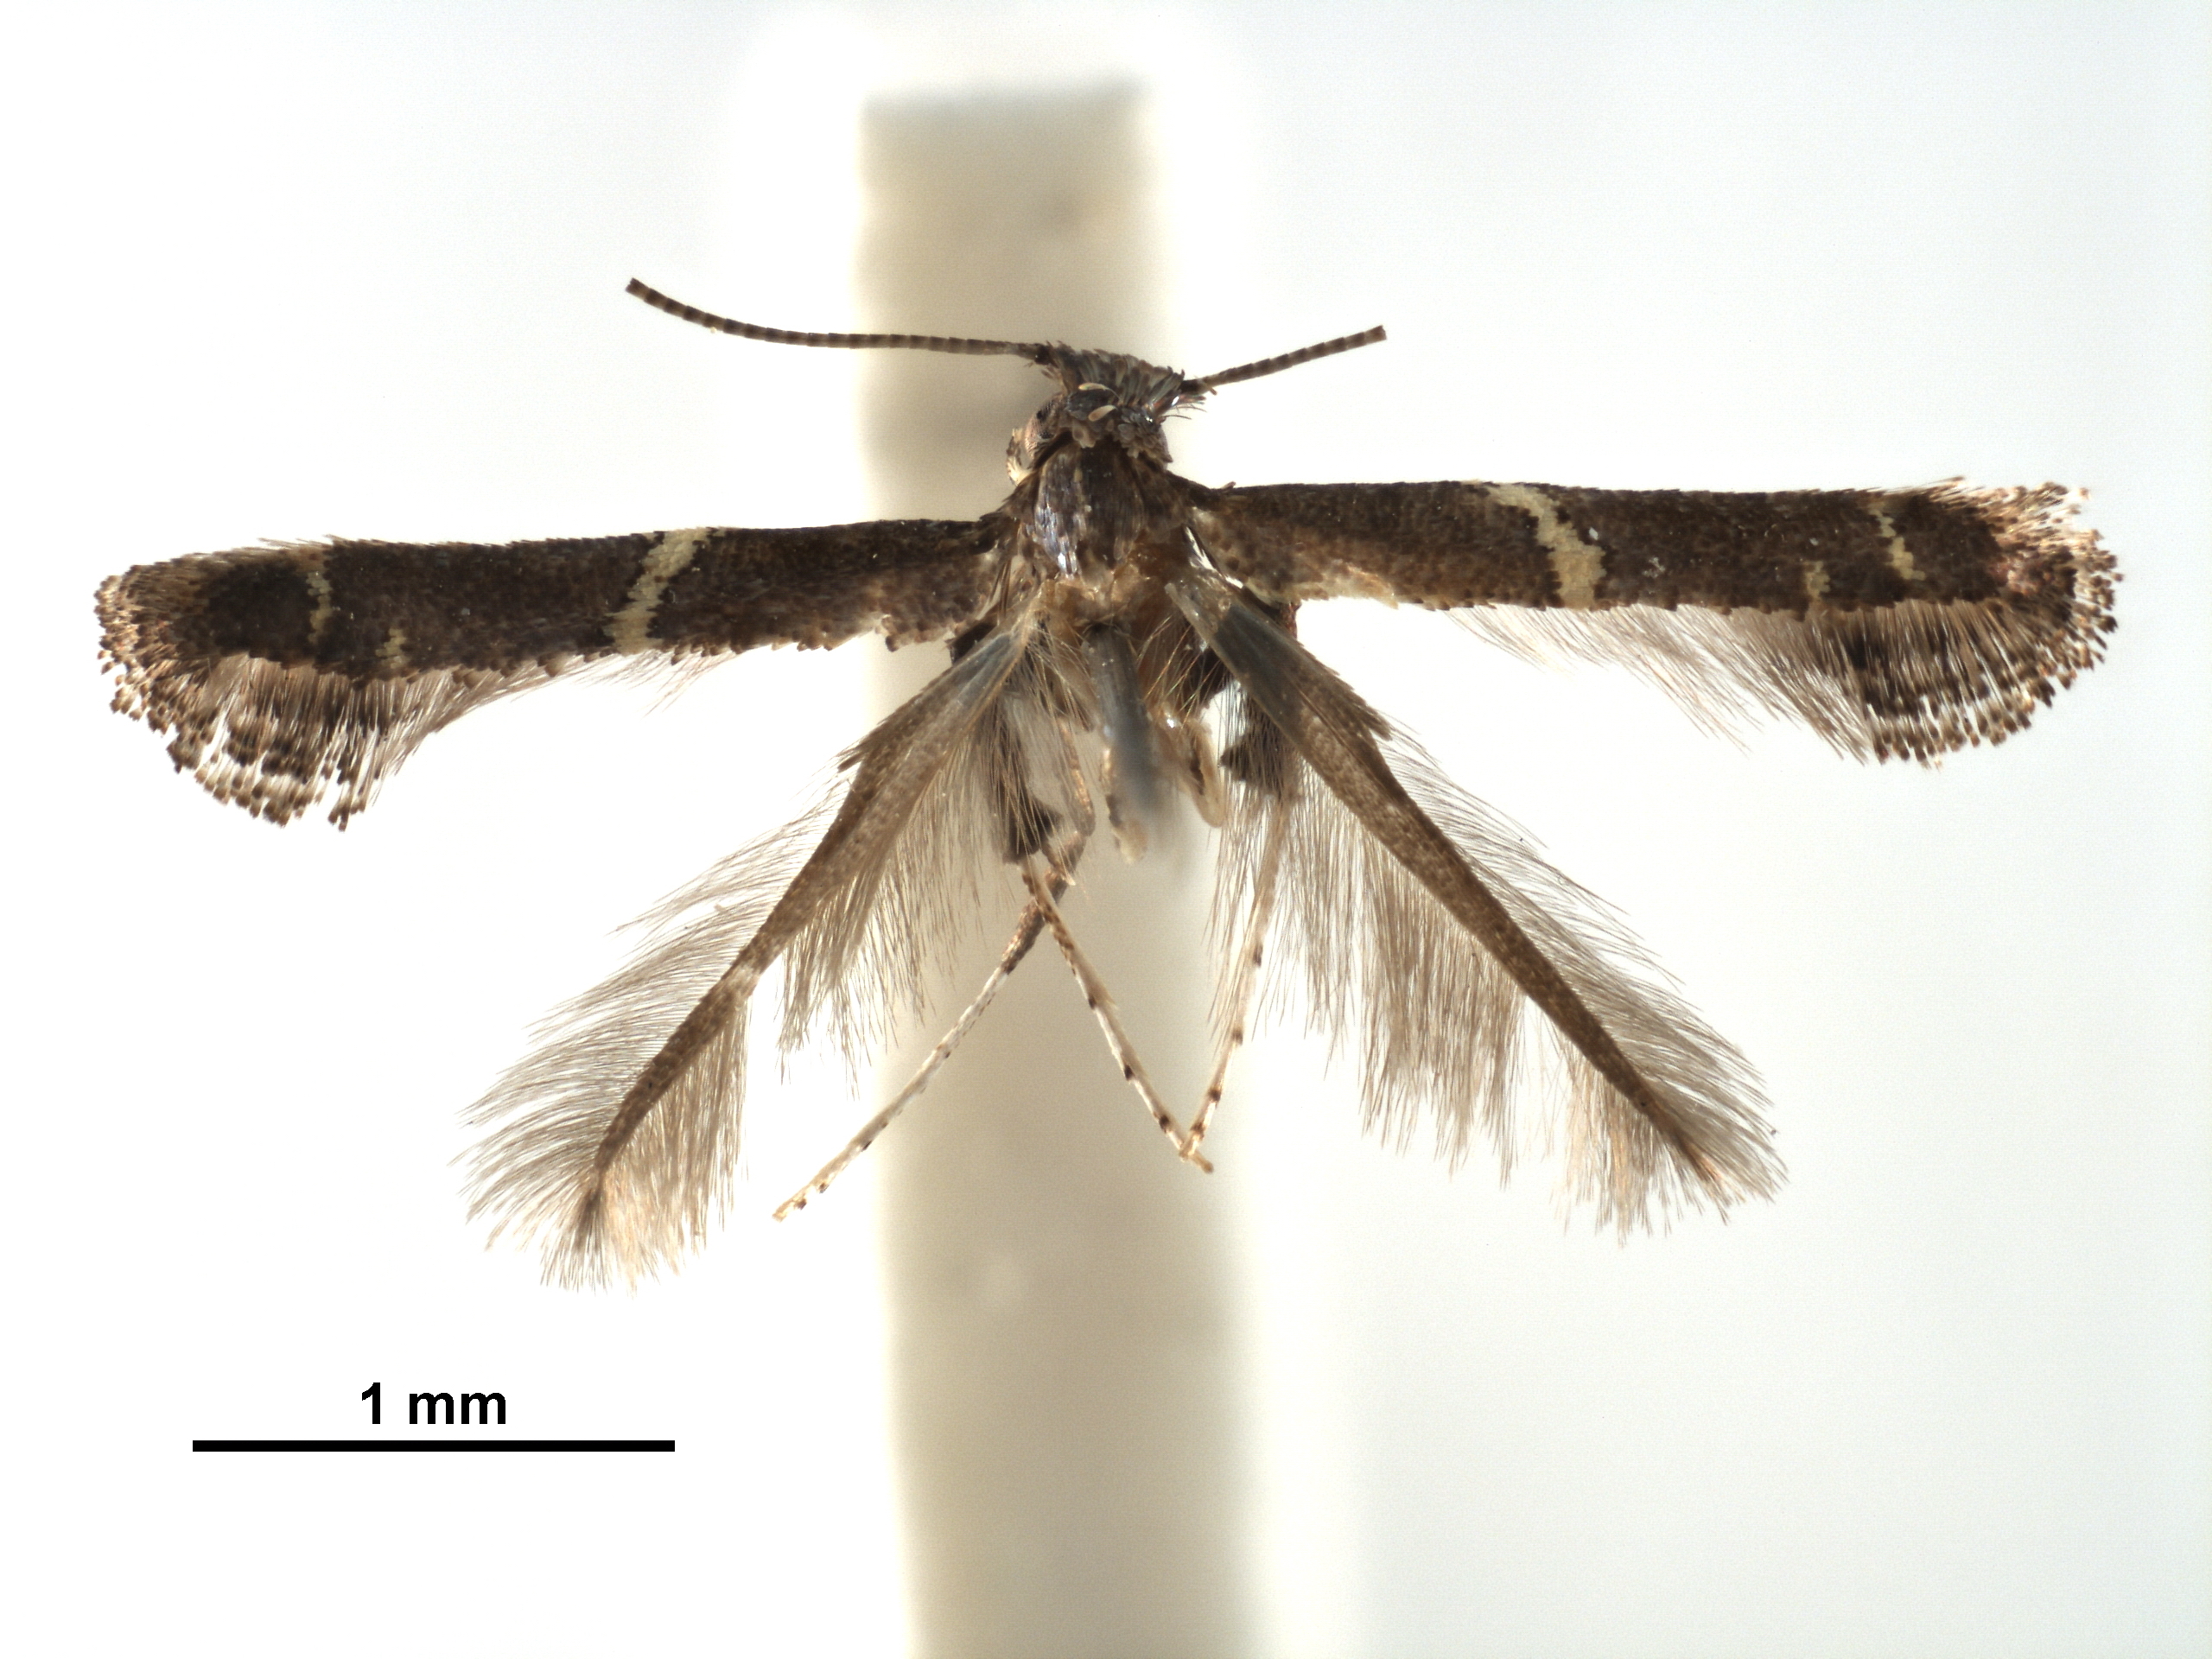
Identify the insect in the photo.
Caloptilia teucra
